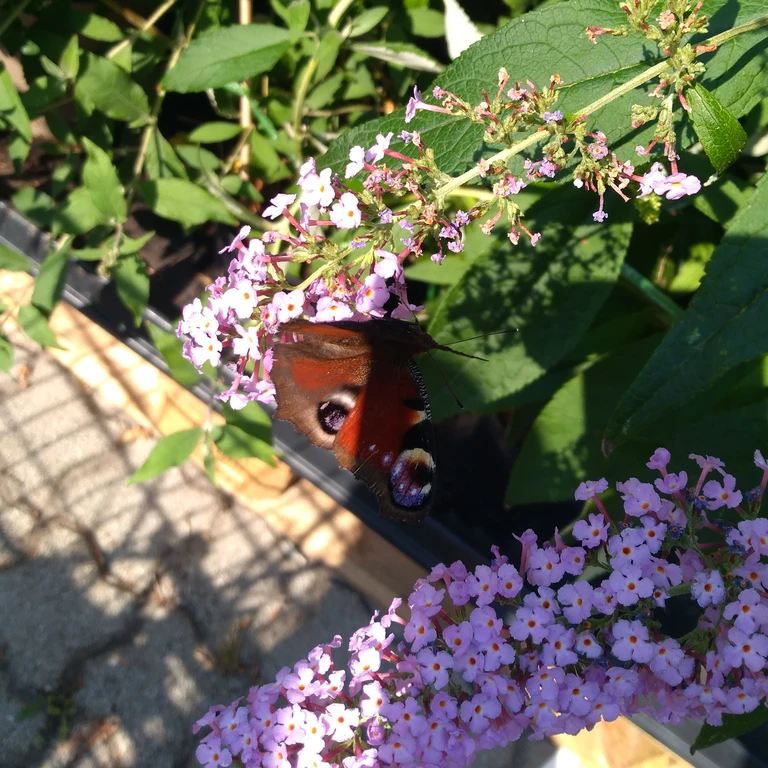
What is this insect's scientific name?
Aglais io
